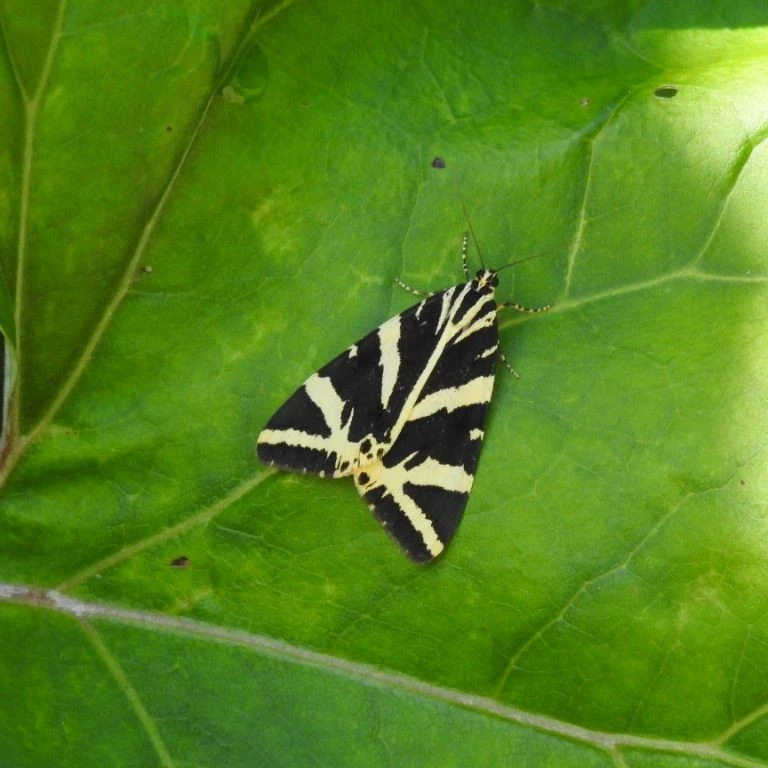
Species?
Euplagia quadripunctaria
